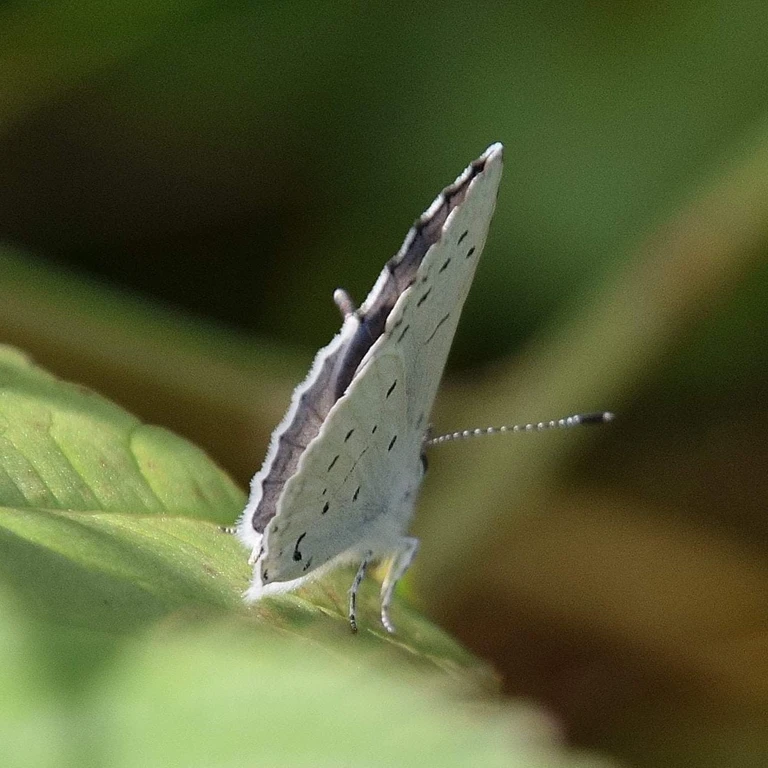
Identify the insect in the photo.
Celastrina argiolus
